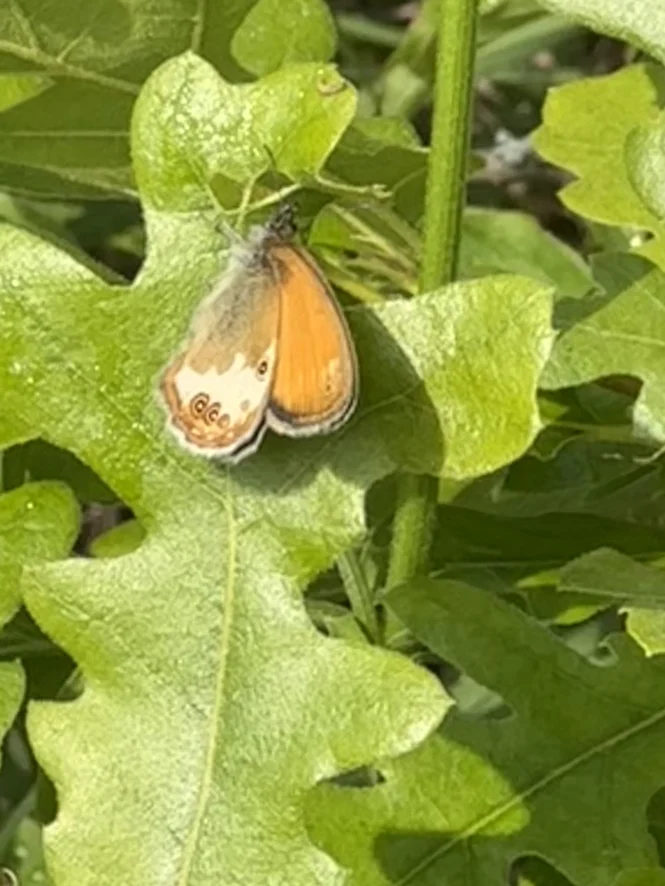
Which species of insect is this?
Coenonympha arcania
